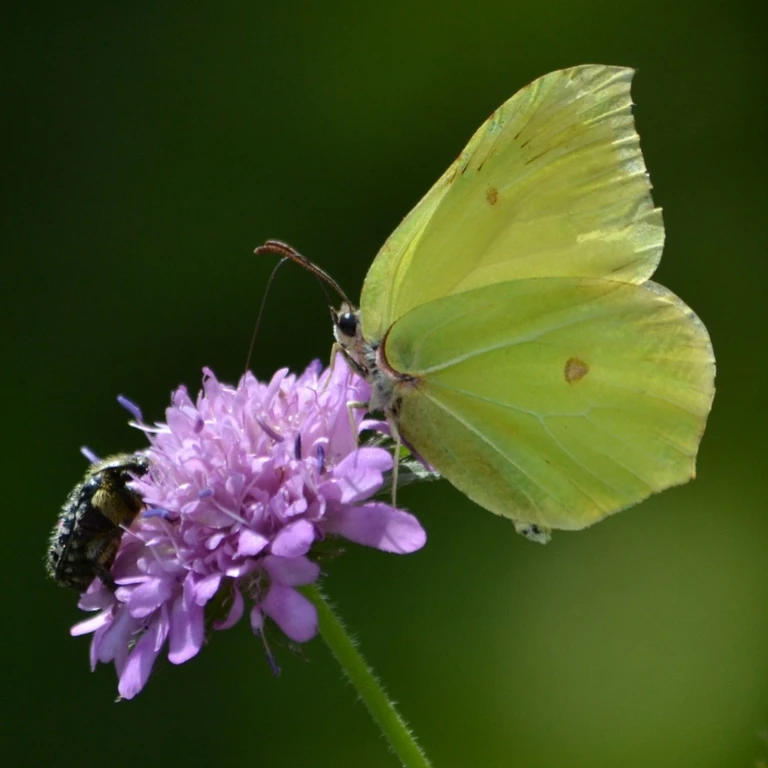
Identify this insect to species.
Gonepteryx rhamni
